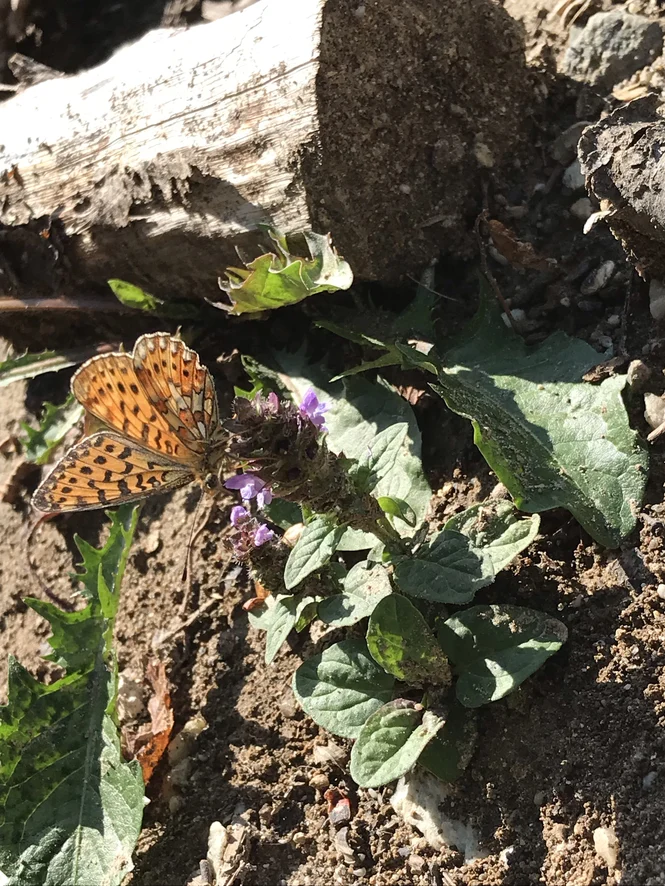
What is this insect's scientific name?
Boloria euphrosyne (also Clossiana euphrosyne)
